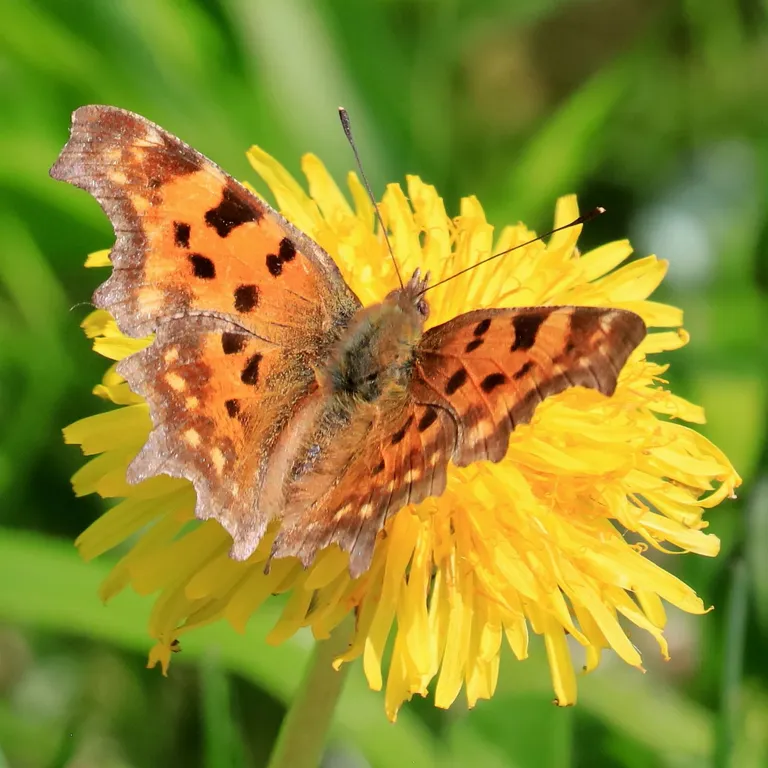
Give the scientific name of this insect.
Polygonia c-album
